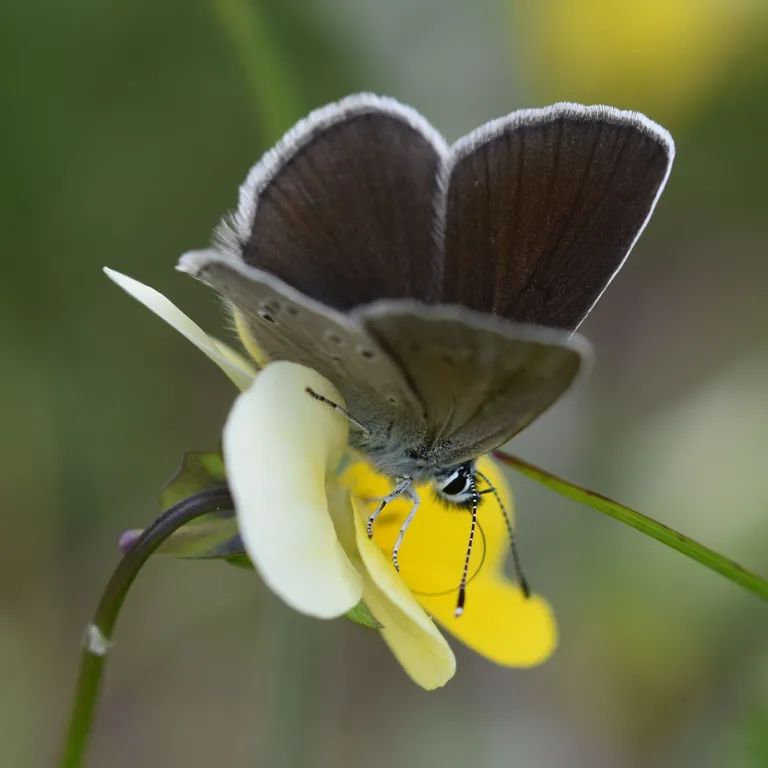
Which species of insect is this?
Cyaniris semiargus
